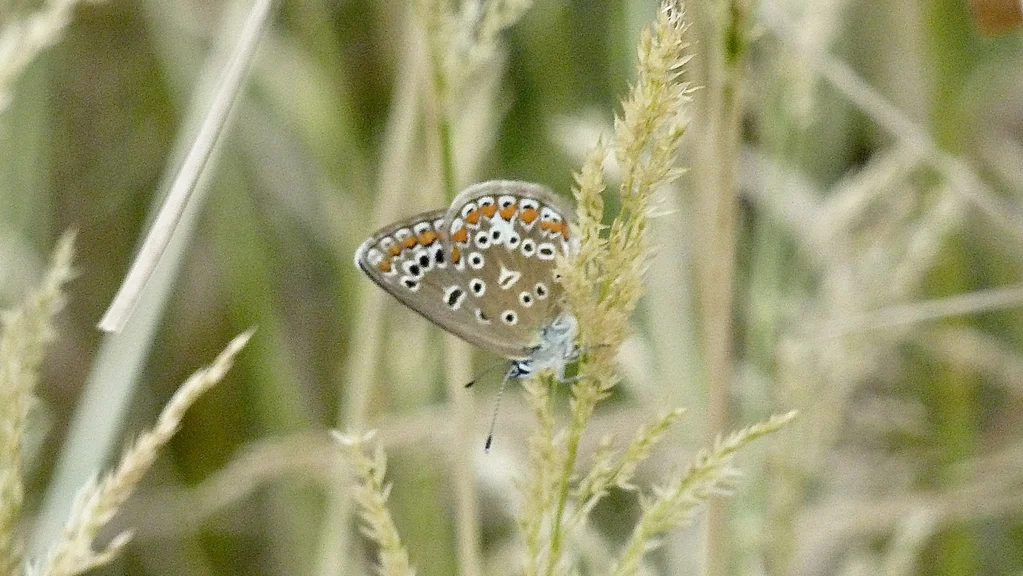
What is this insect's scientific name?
Polyommatus icarus
